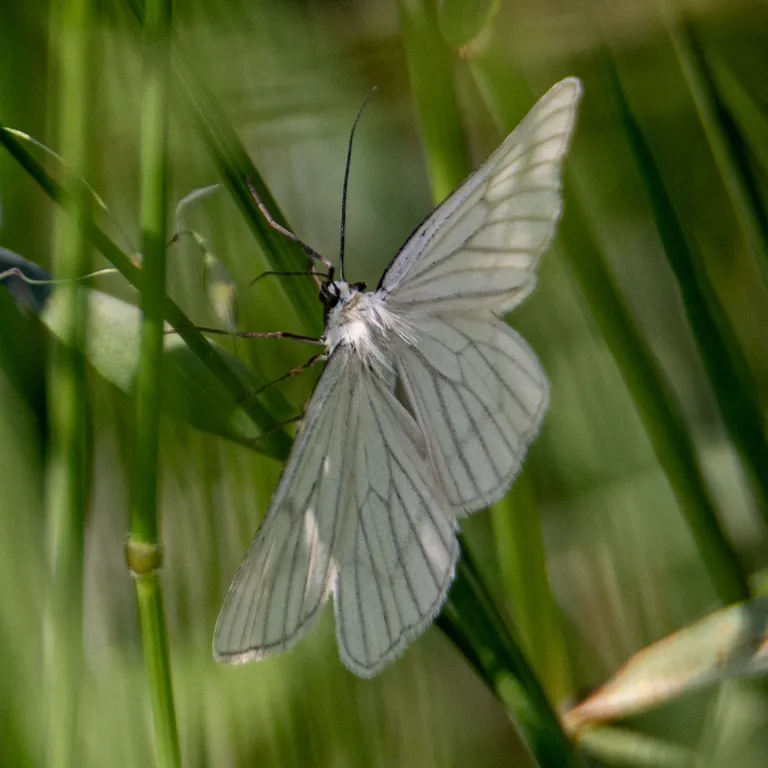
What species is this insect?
Siona lineata
